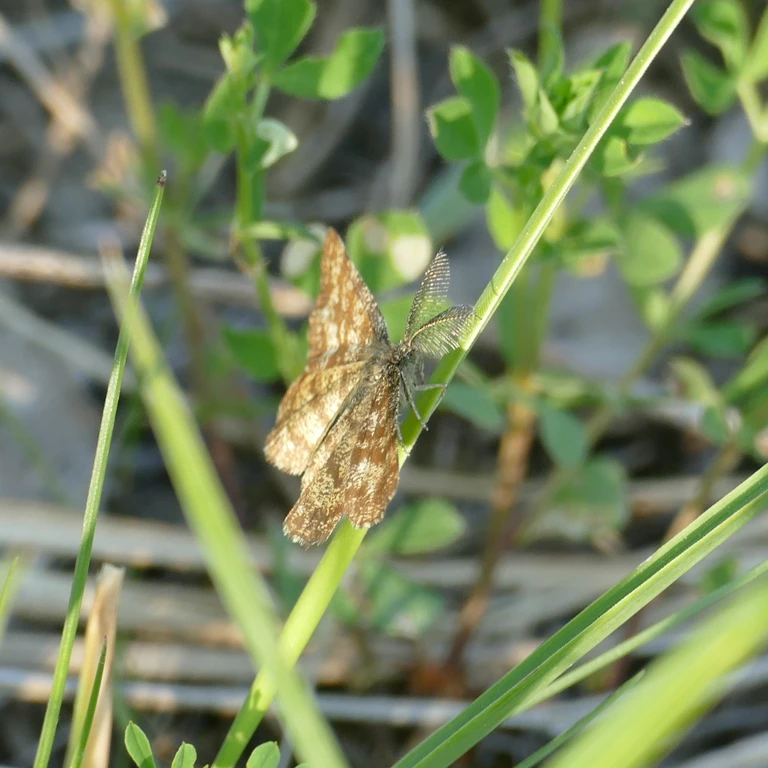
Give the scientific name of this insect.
Ematurga atomaria
